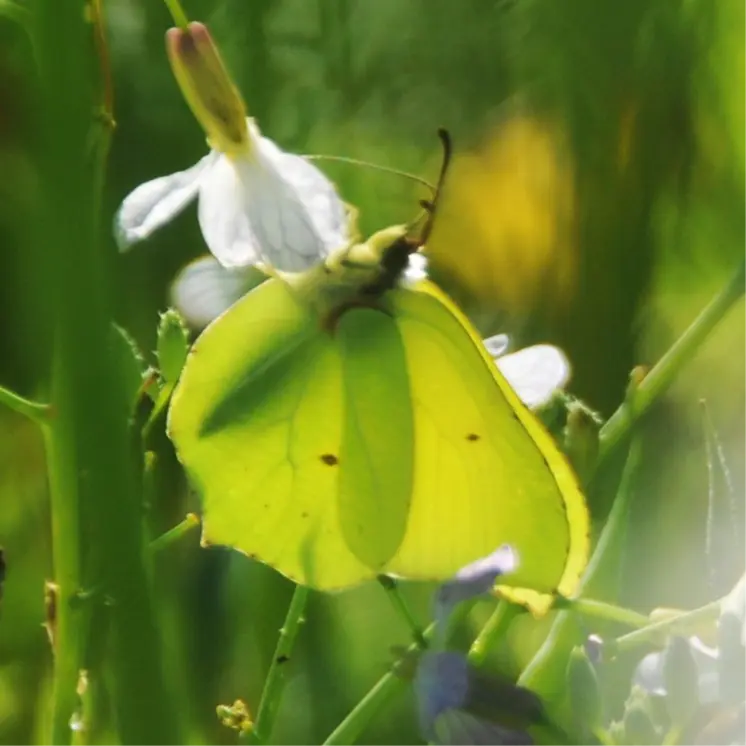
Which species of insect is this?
Gonepteryx rhamni
